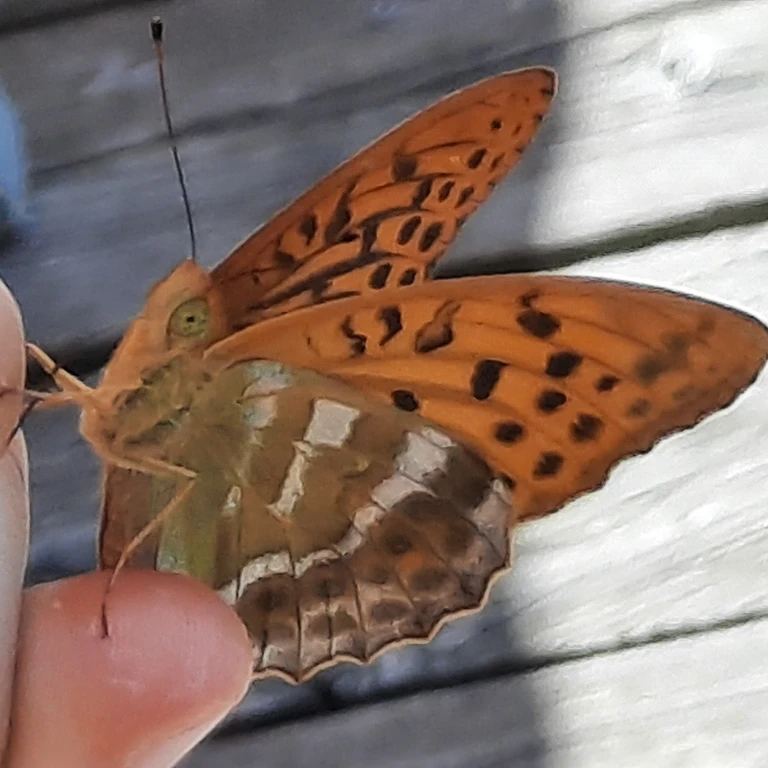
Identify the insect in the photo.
Argynnis paphia
